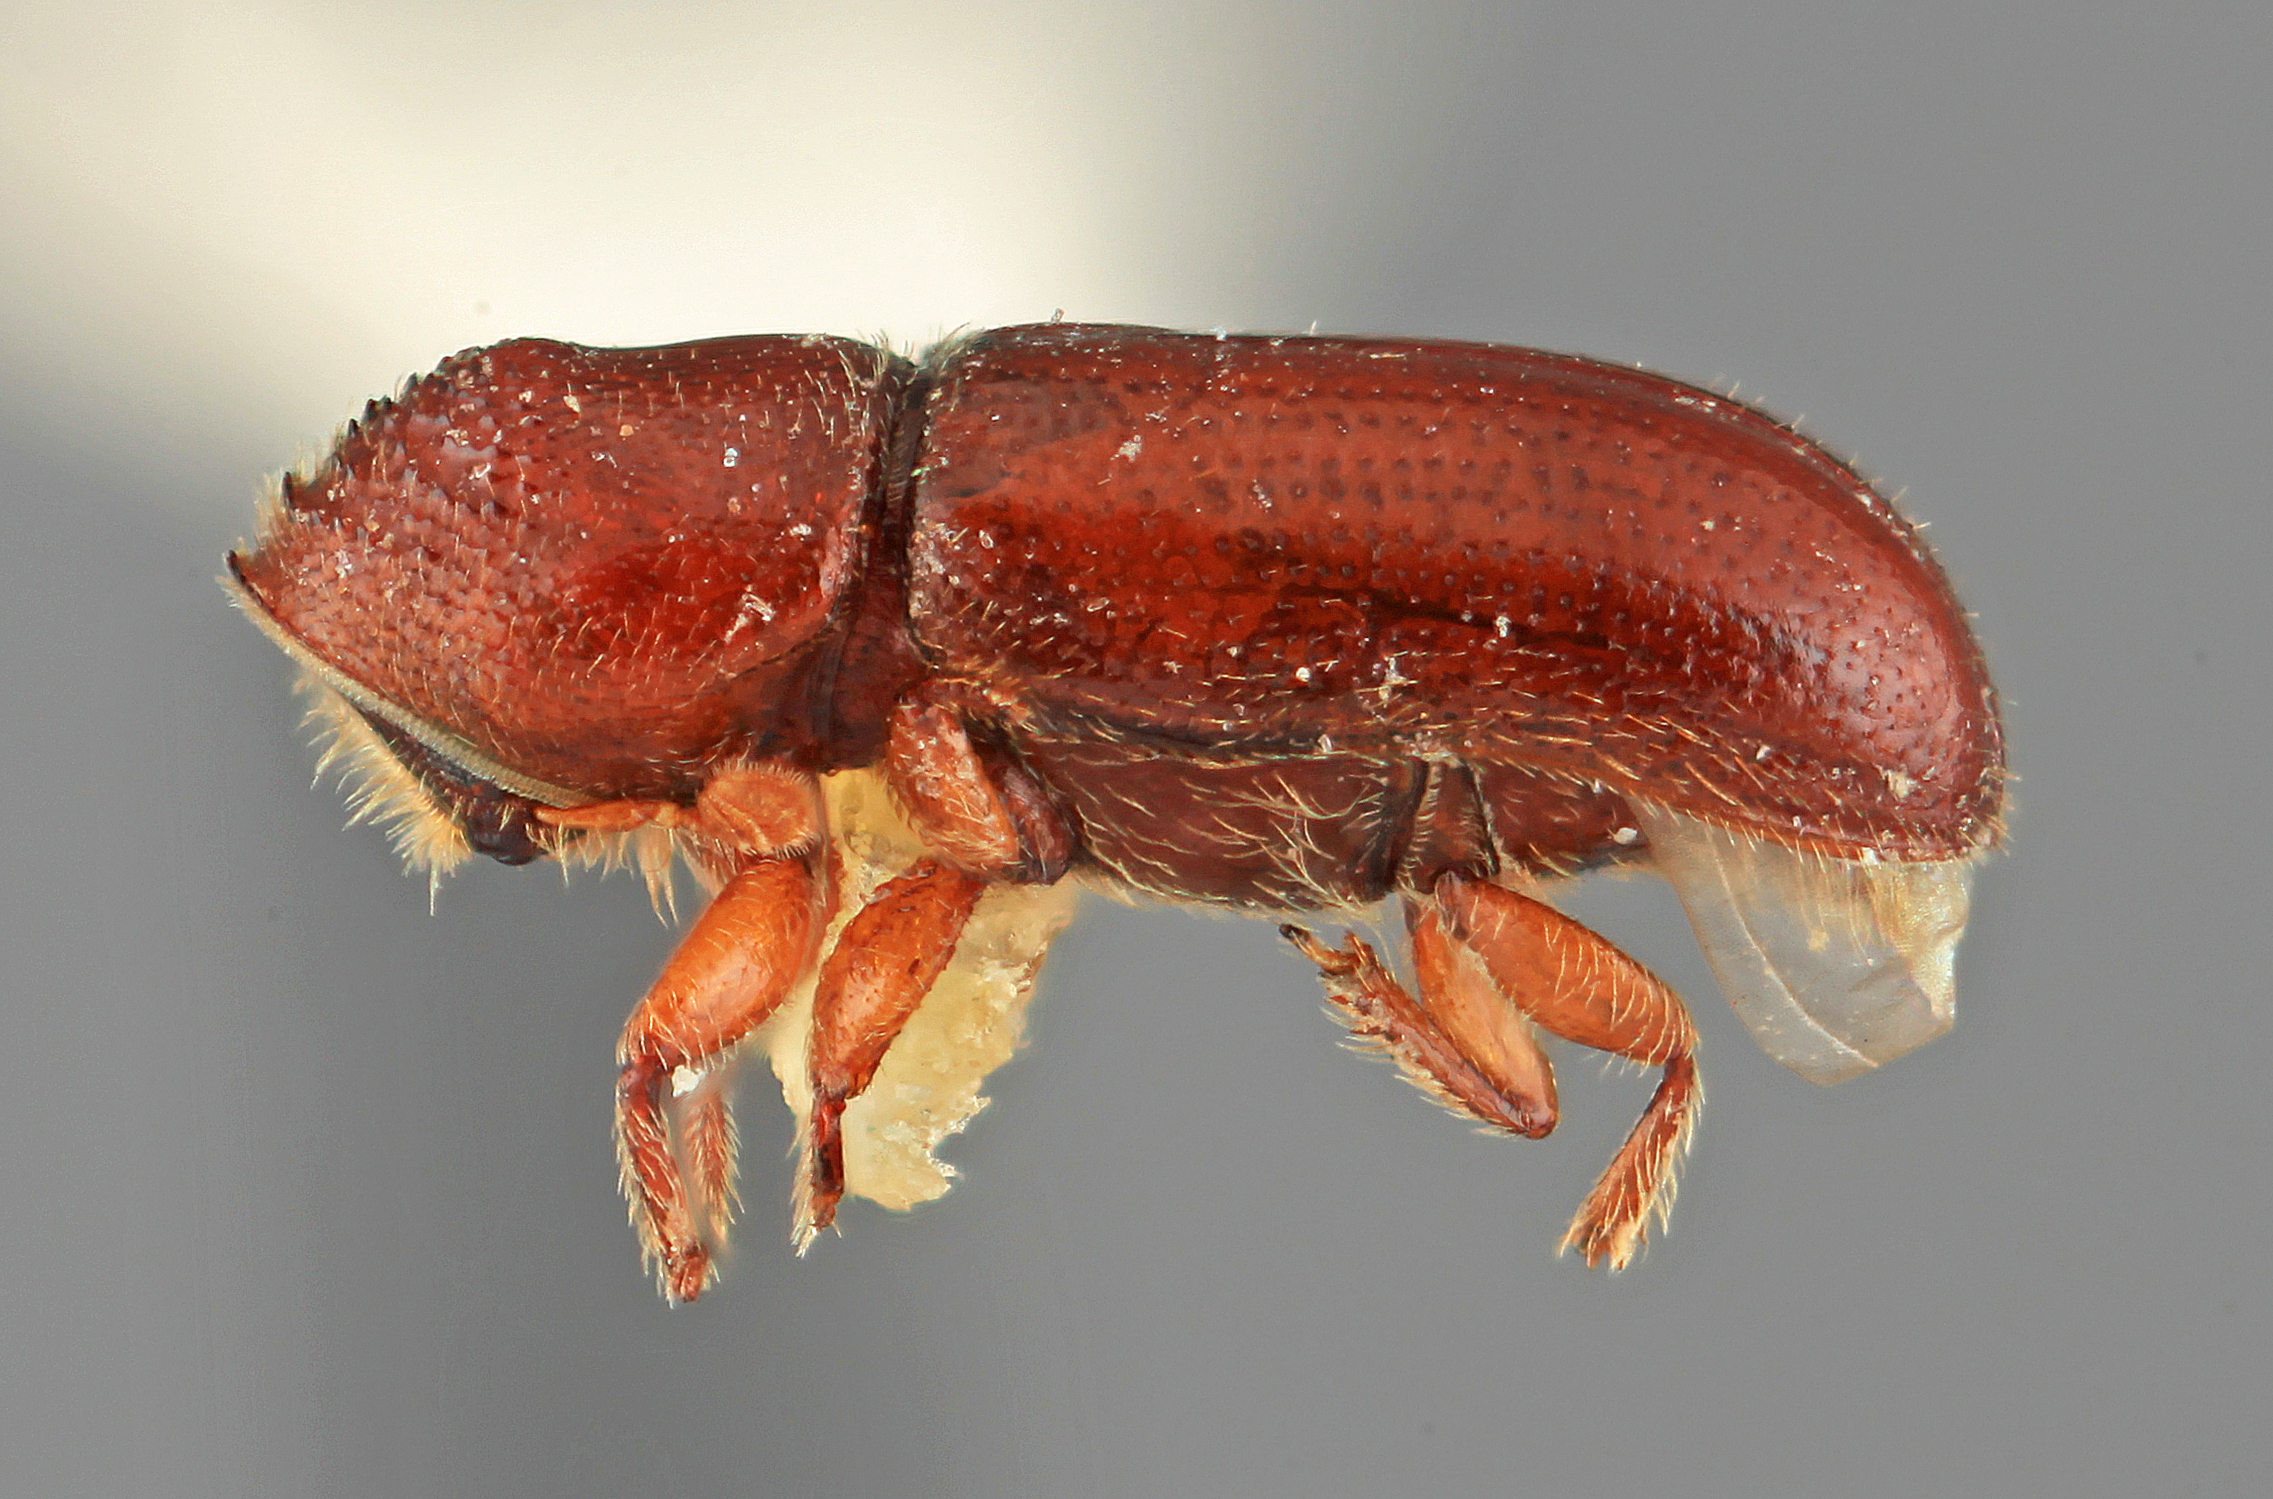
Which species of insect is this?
Pityophthorus leechi
